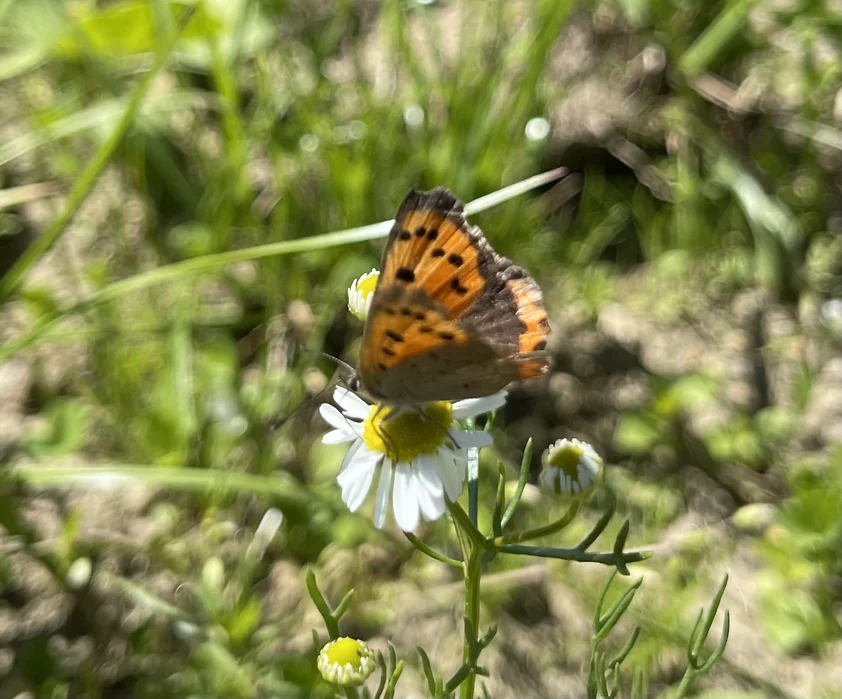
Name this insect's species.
Lycaena phlaeas
